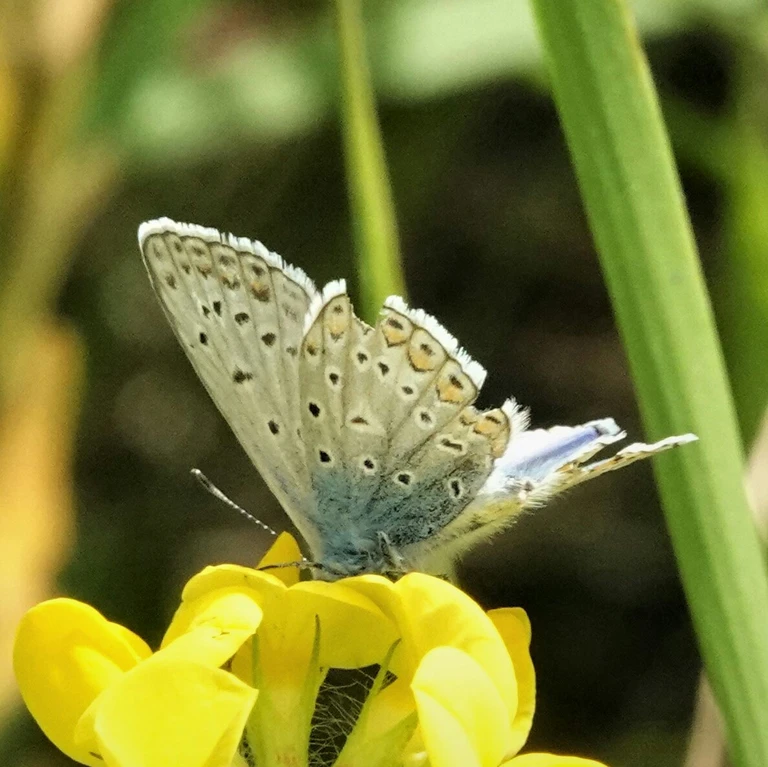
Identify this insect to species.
Polyommatus icarus
